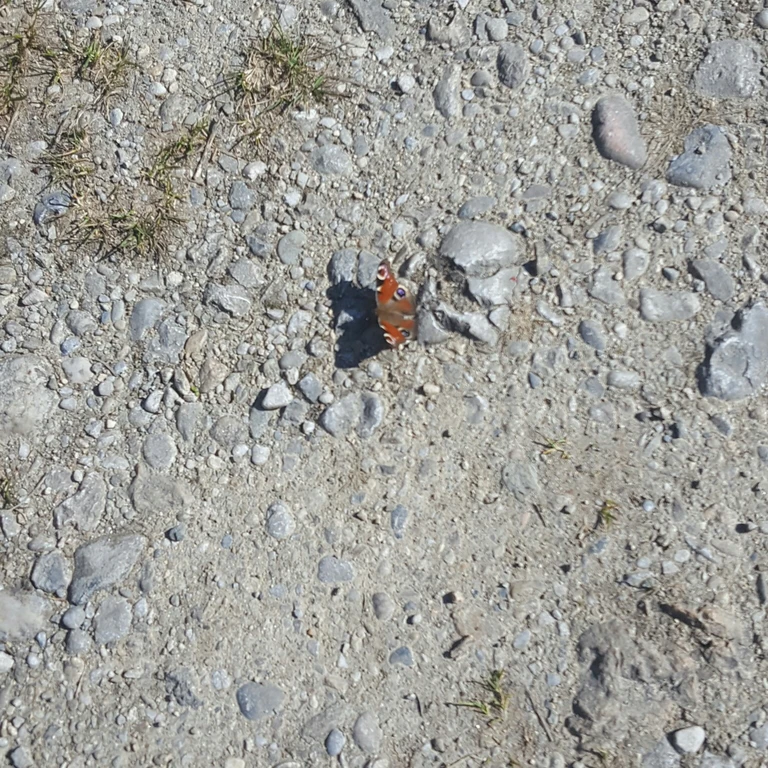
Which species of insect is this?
Aglais io
